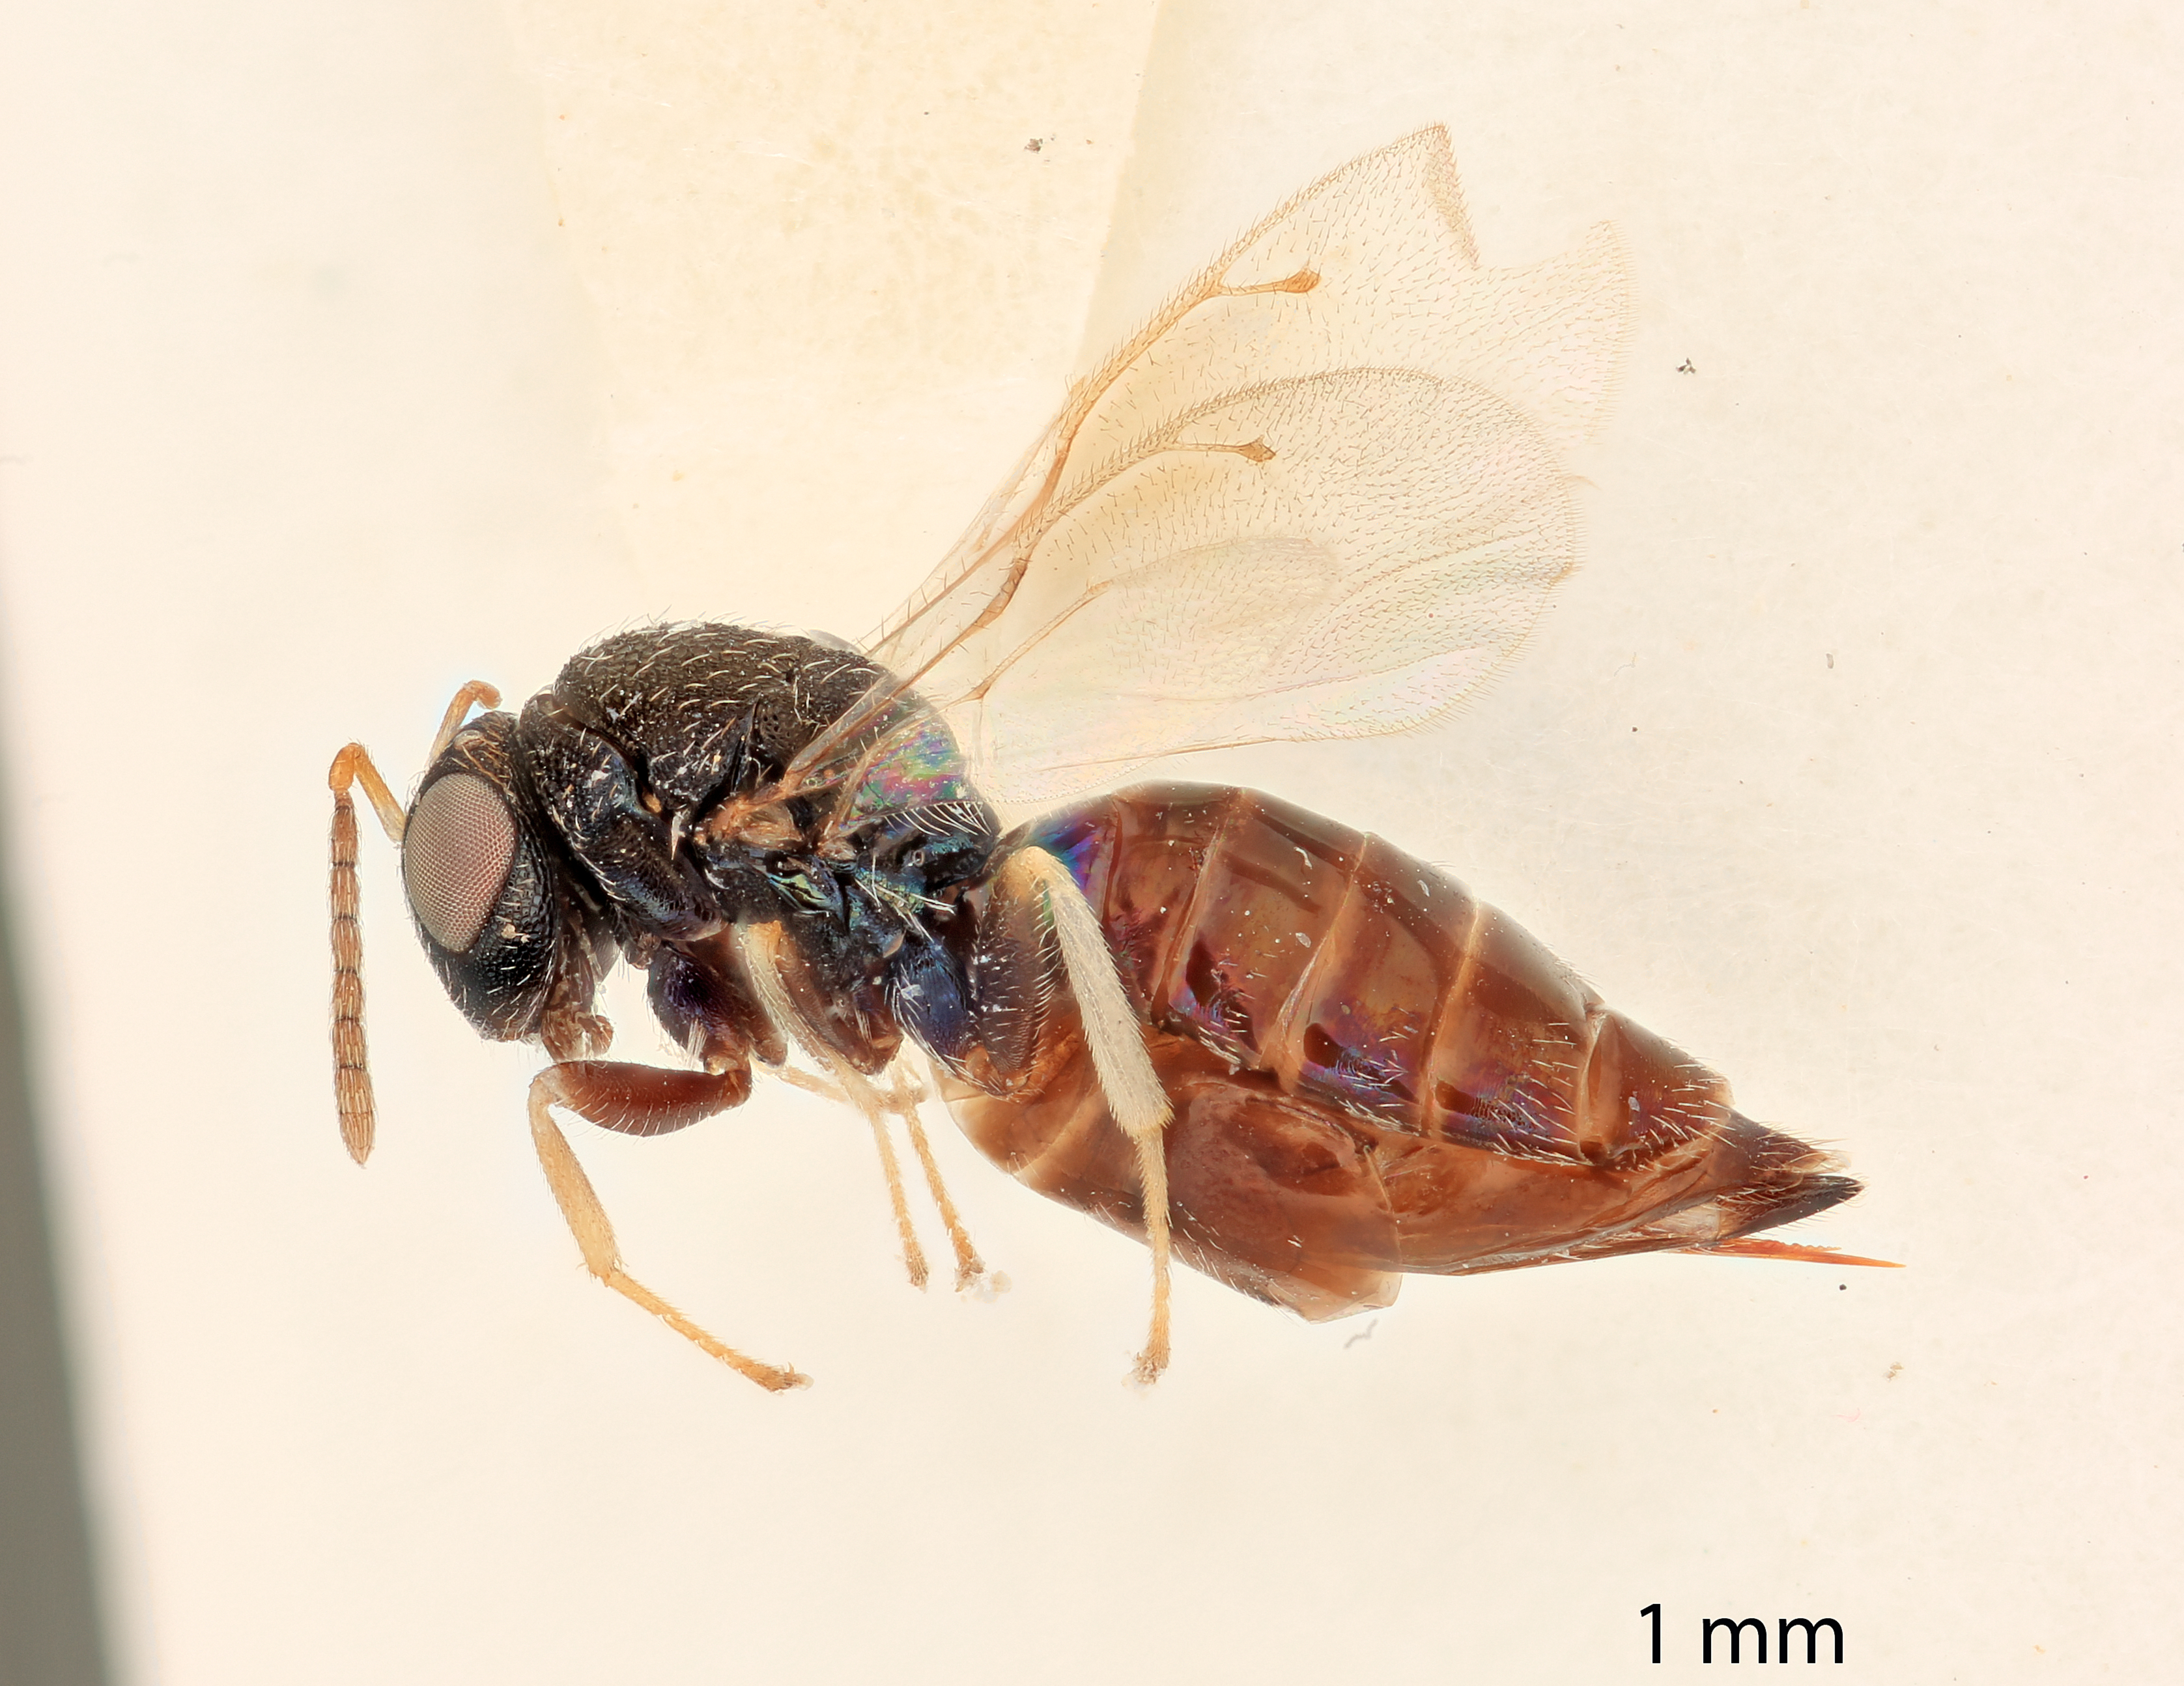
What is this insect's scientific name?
Raspela celtidis
